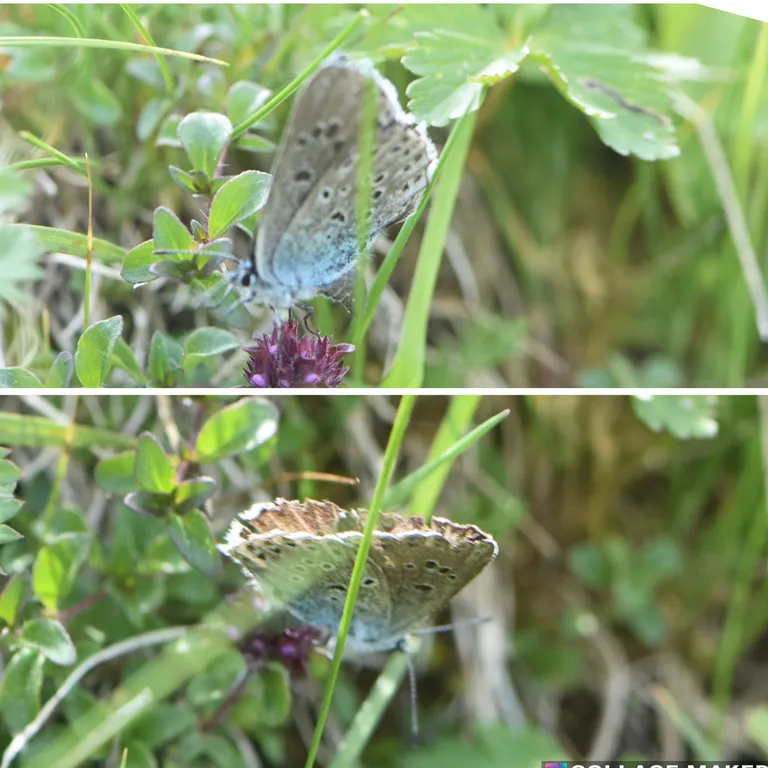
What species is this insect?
Phengaris arion (also Maculinea arion)
